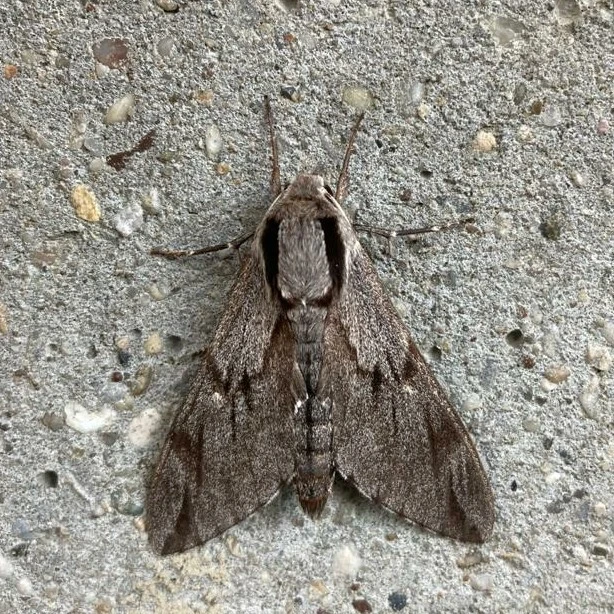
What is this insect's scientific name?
Sphinx pinastri
